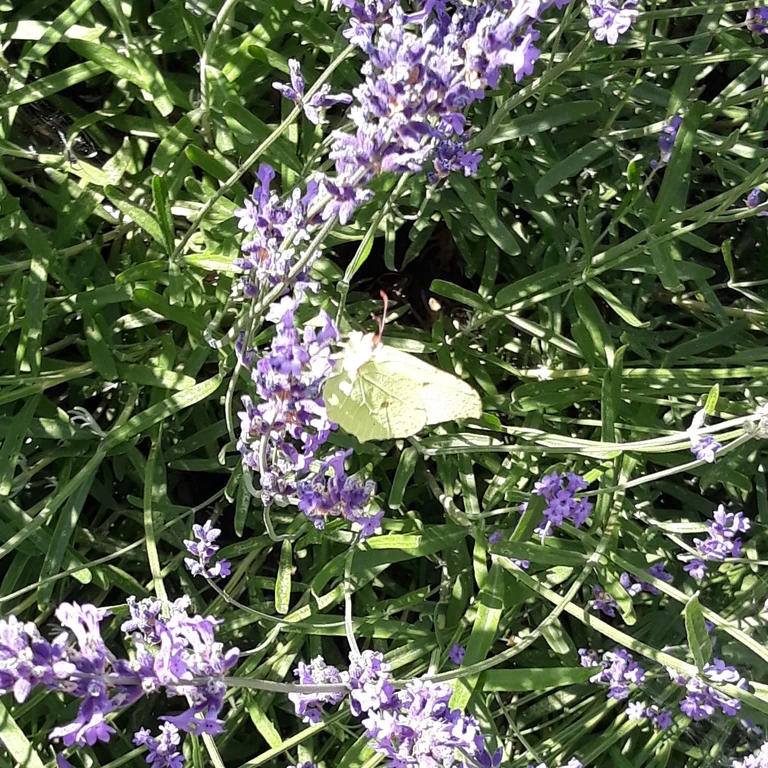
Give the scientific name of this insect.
Gonepteryx rhamni
